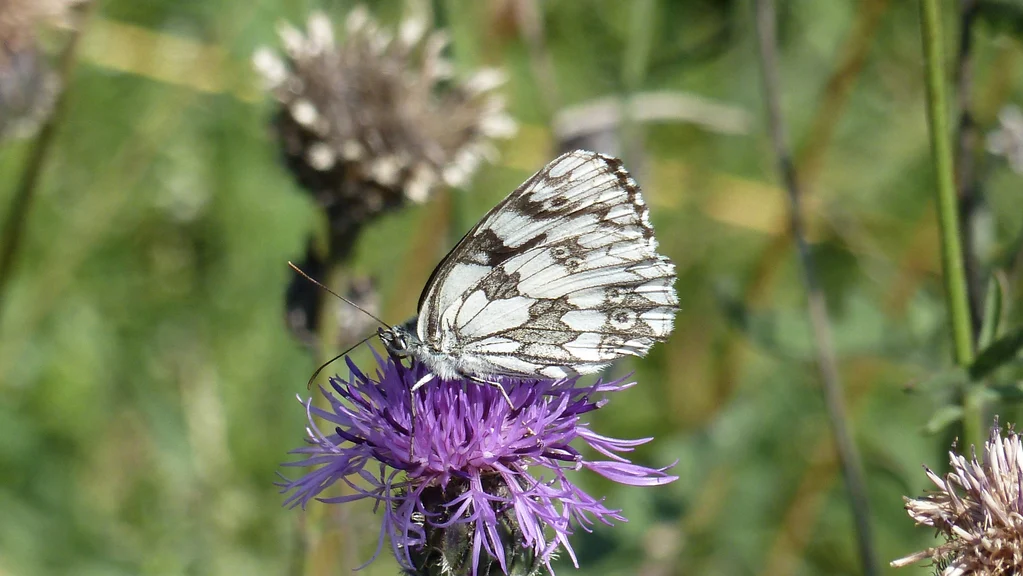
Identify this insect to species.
Melanargia galathea
